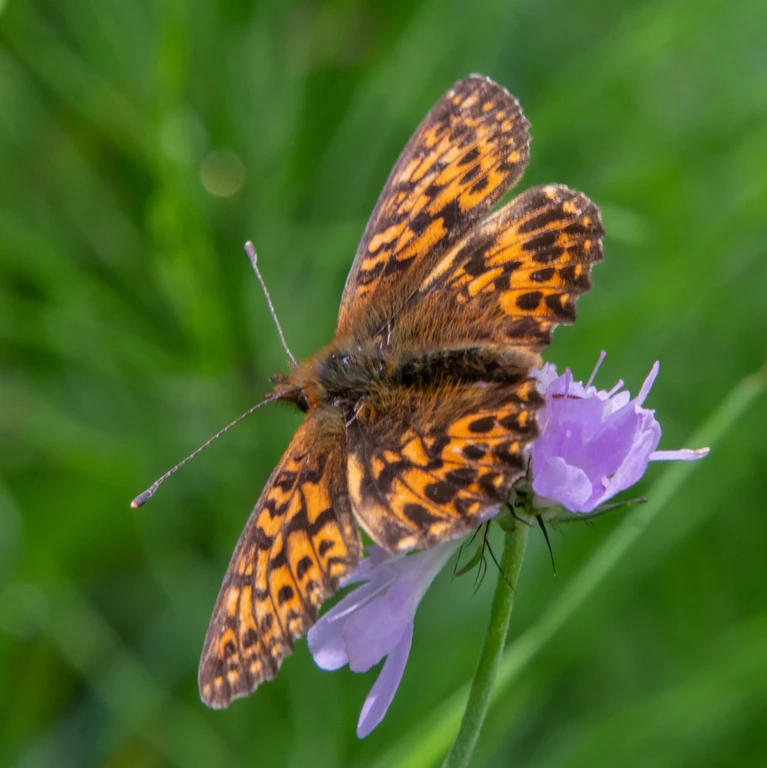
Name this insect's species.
Boloria titania
